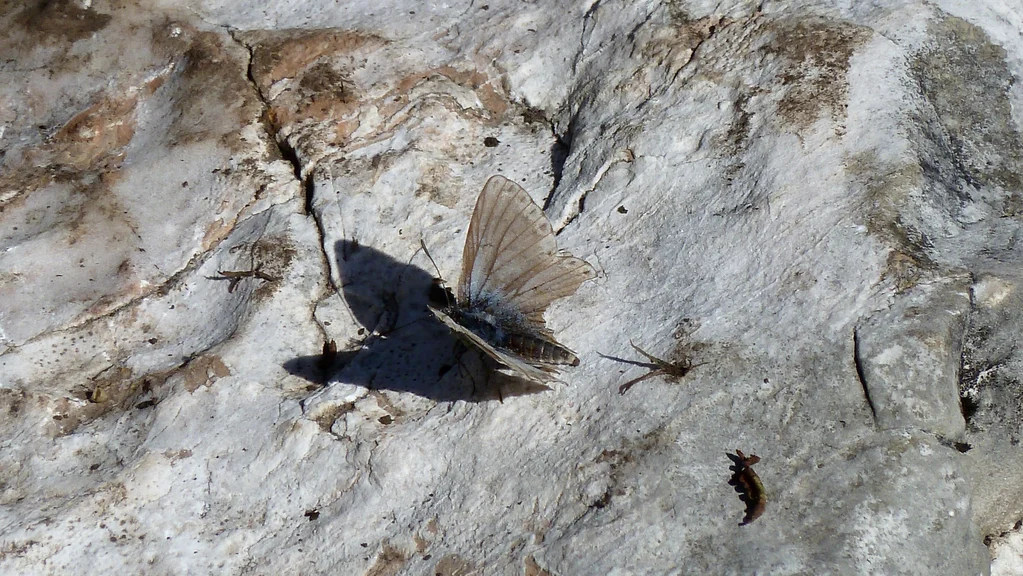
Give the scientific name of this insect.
Lysandra coridon
